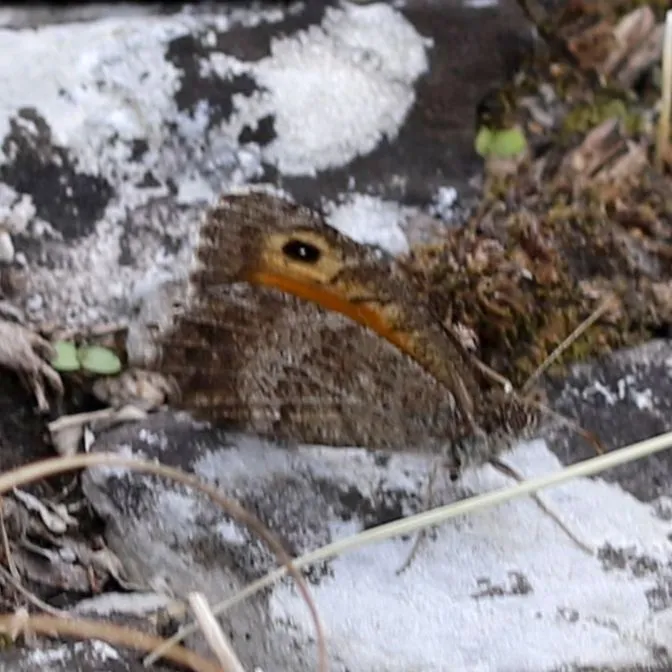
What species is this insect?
Arethusana arethusa
